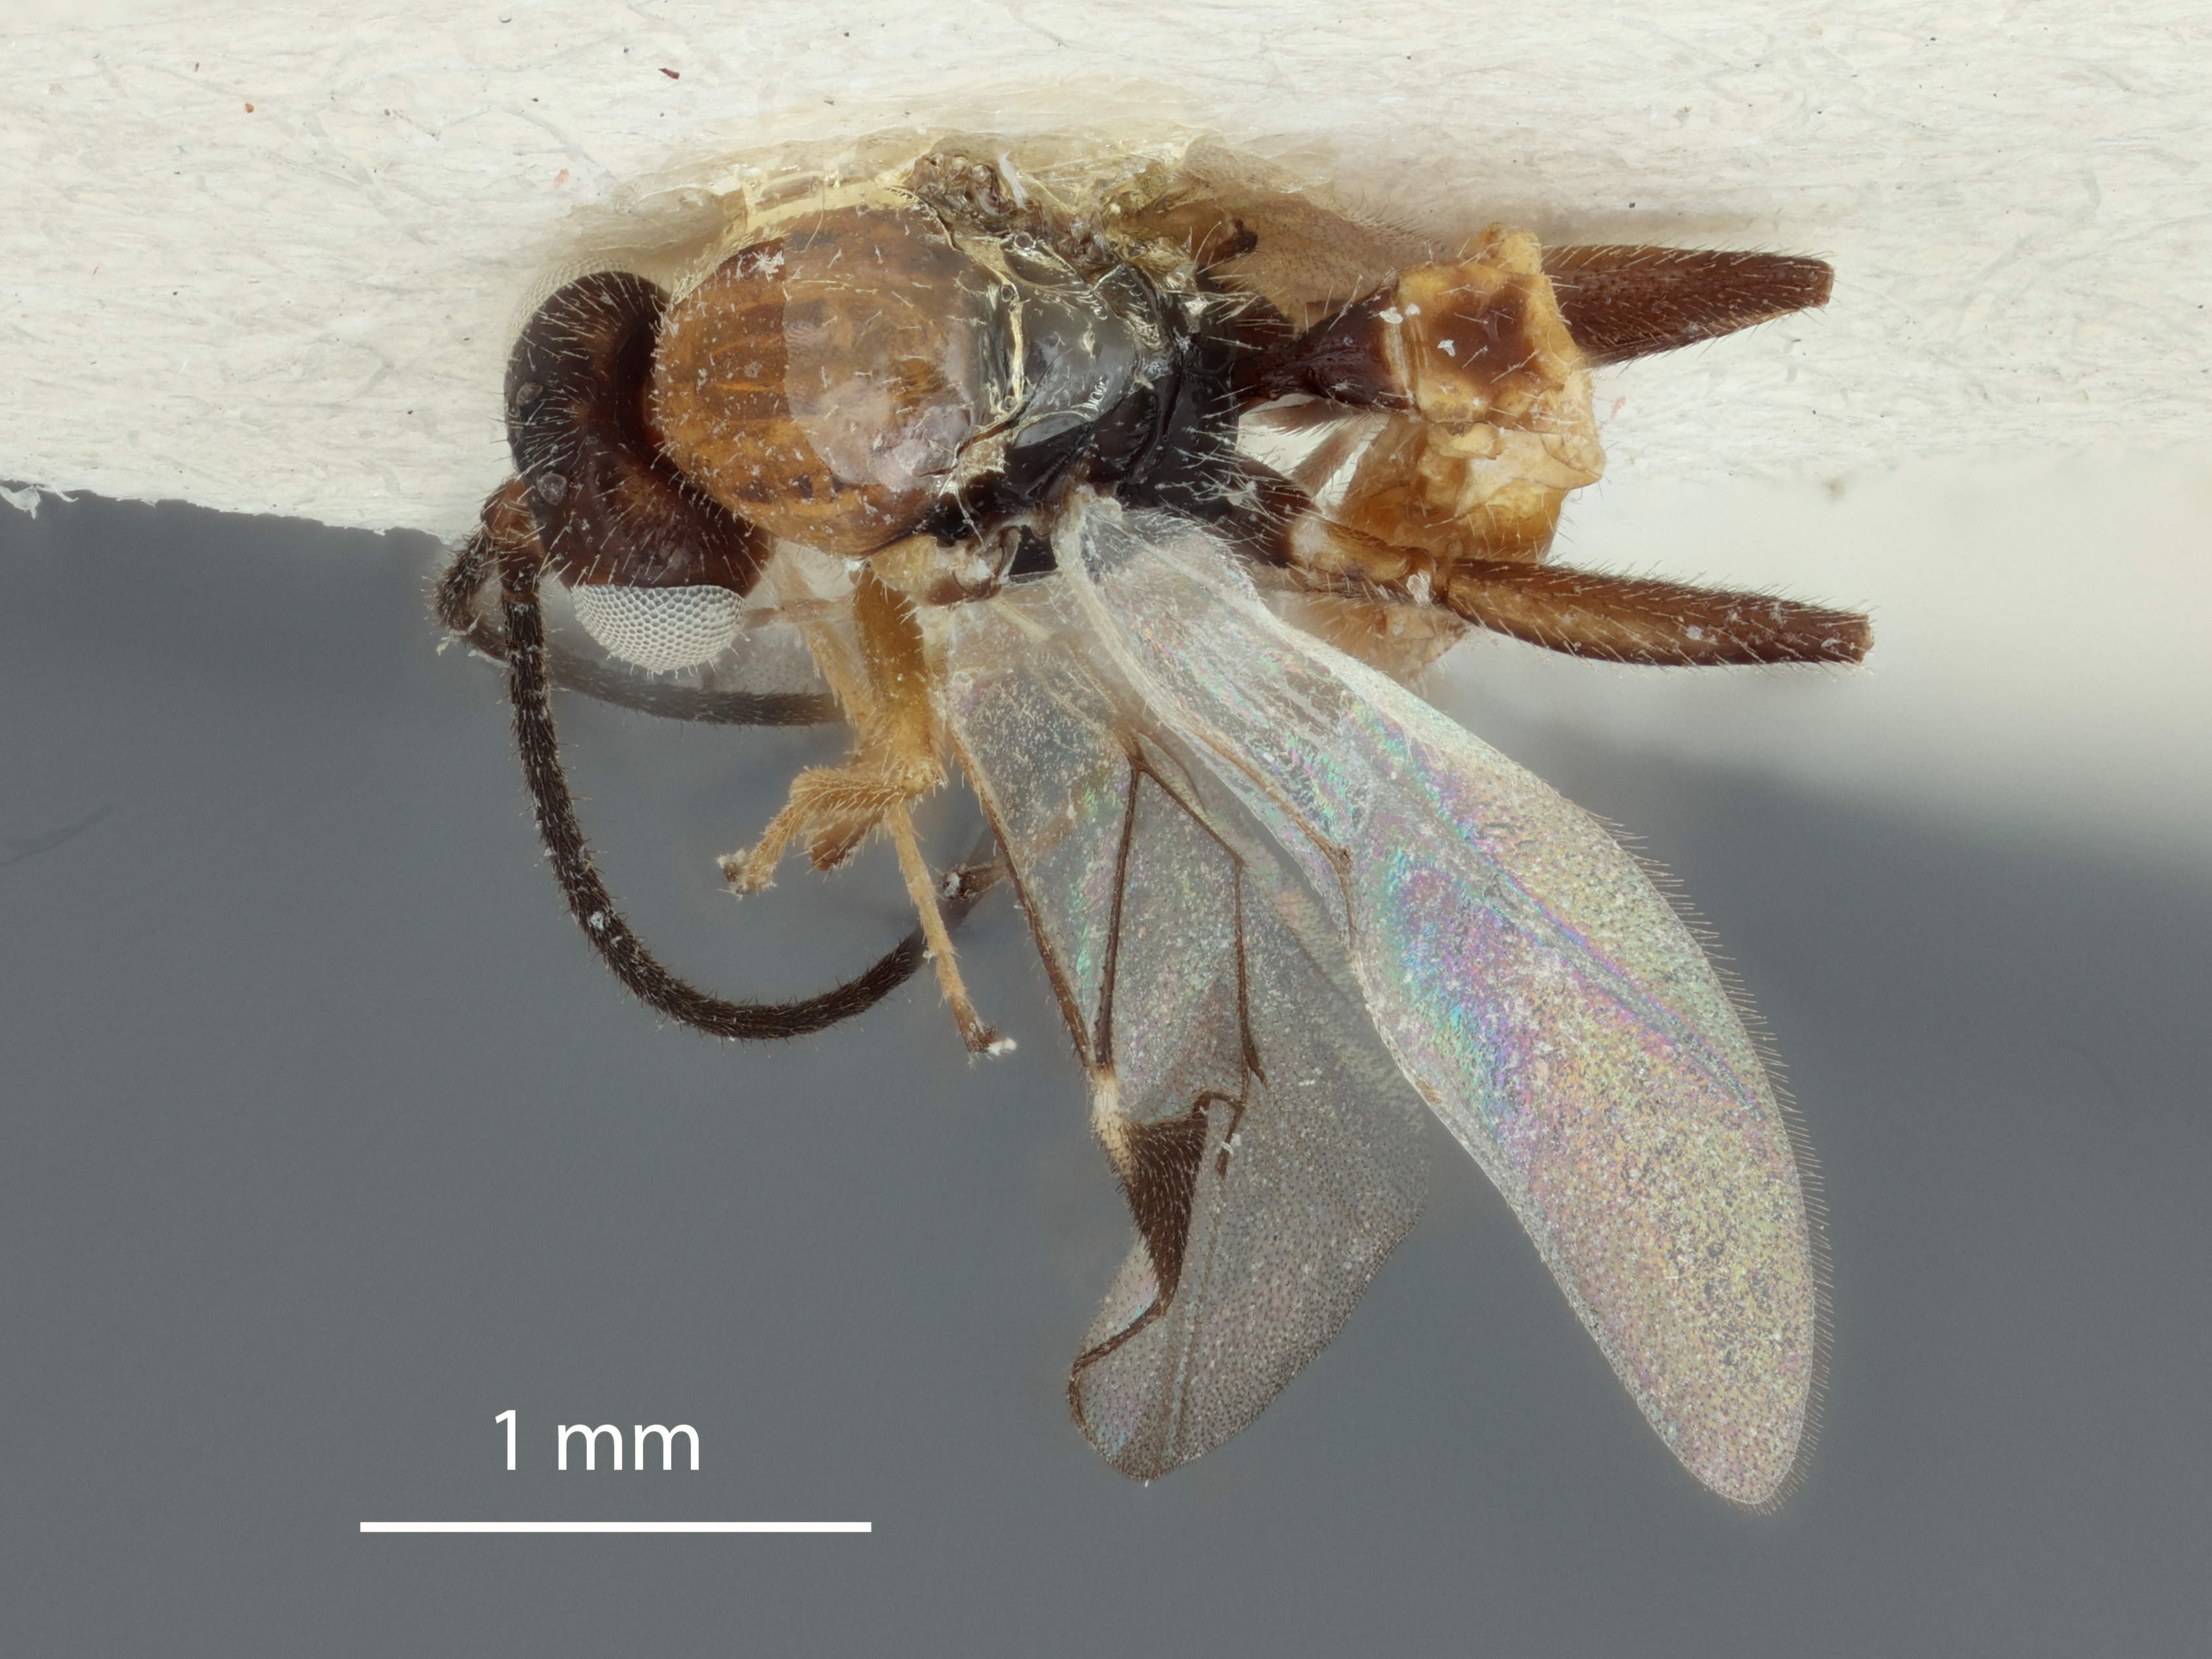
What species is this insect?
Pauesia ponderosaecola
